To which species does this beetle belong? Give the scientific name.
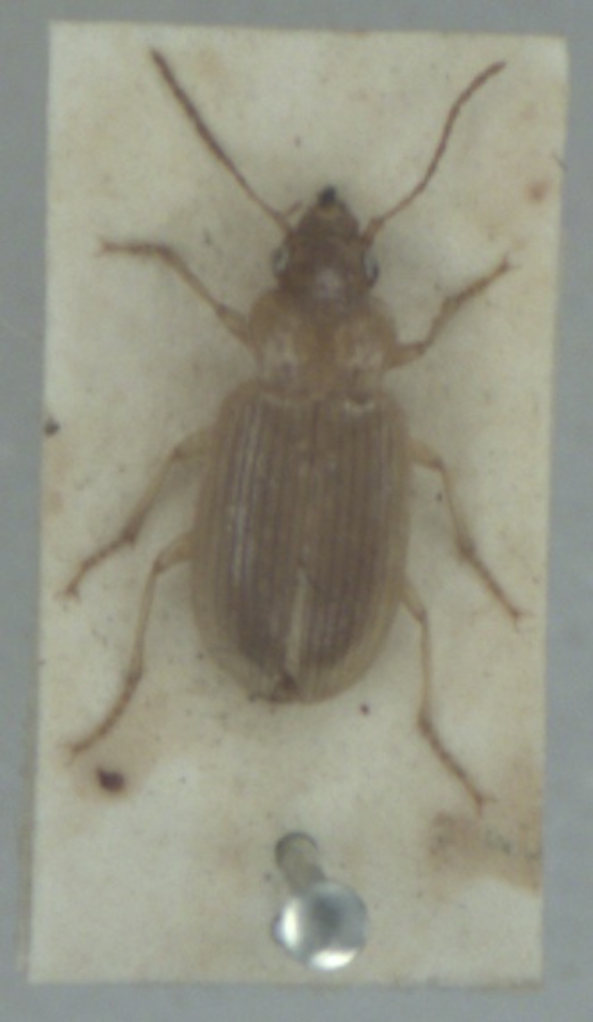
Dicheirotrichus obsoletus
